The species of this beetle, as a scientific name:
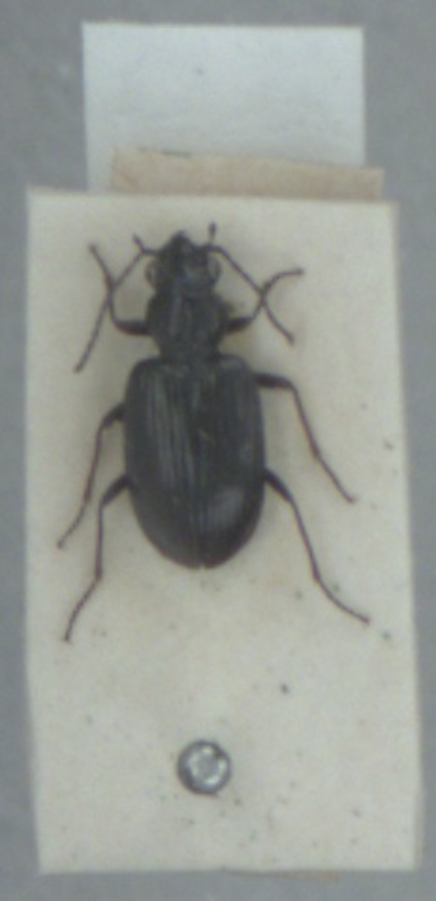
Bembidion punctulatum
